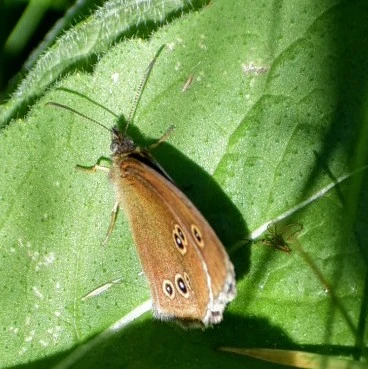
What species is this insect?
Aphantopus hyperantus
